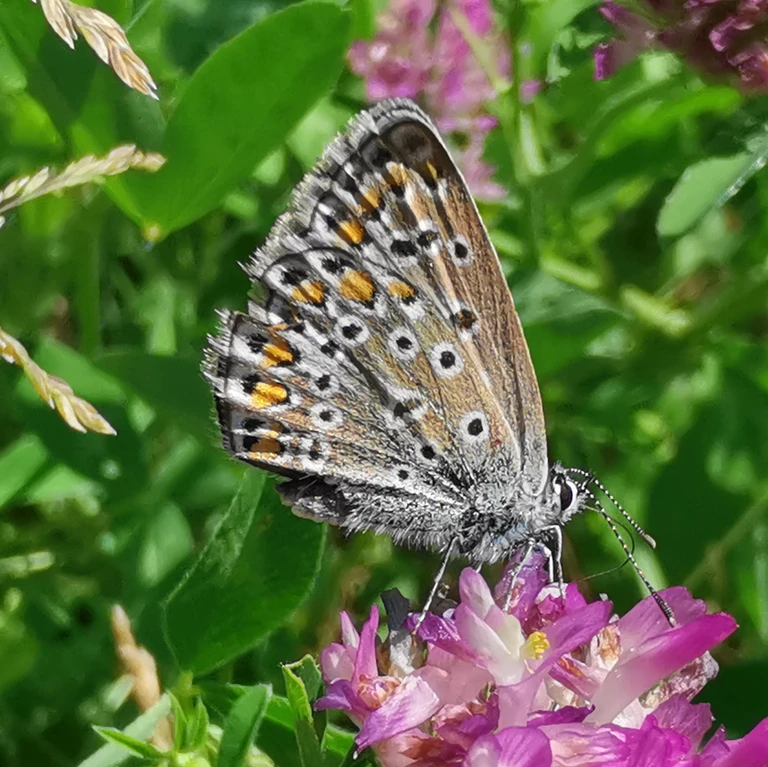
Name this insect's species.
Polyommatus icarus
